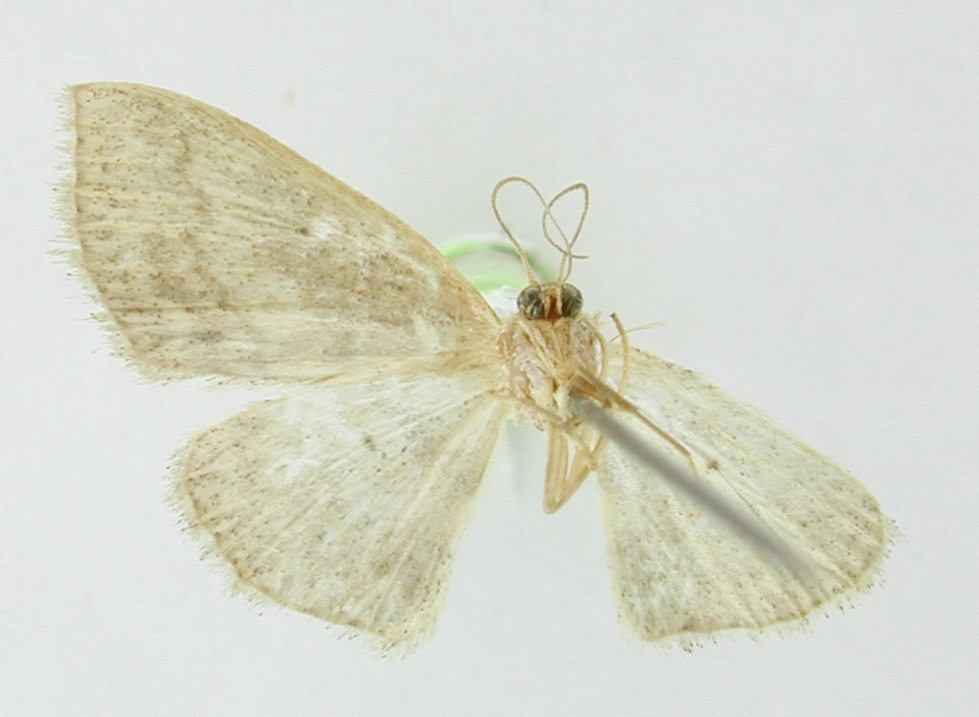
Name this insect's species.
Emmiltis ablativa
